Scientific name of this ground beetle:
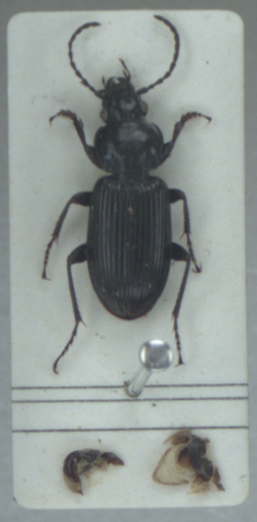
Pterostichus nigrita
